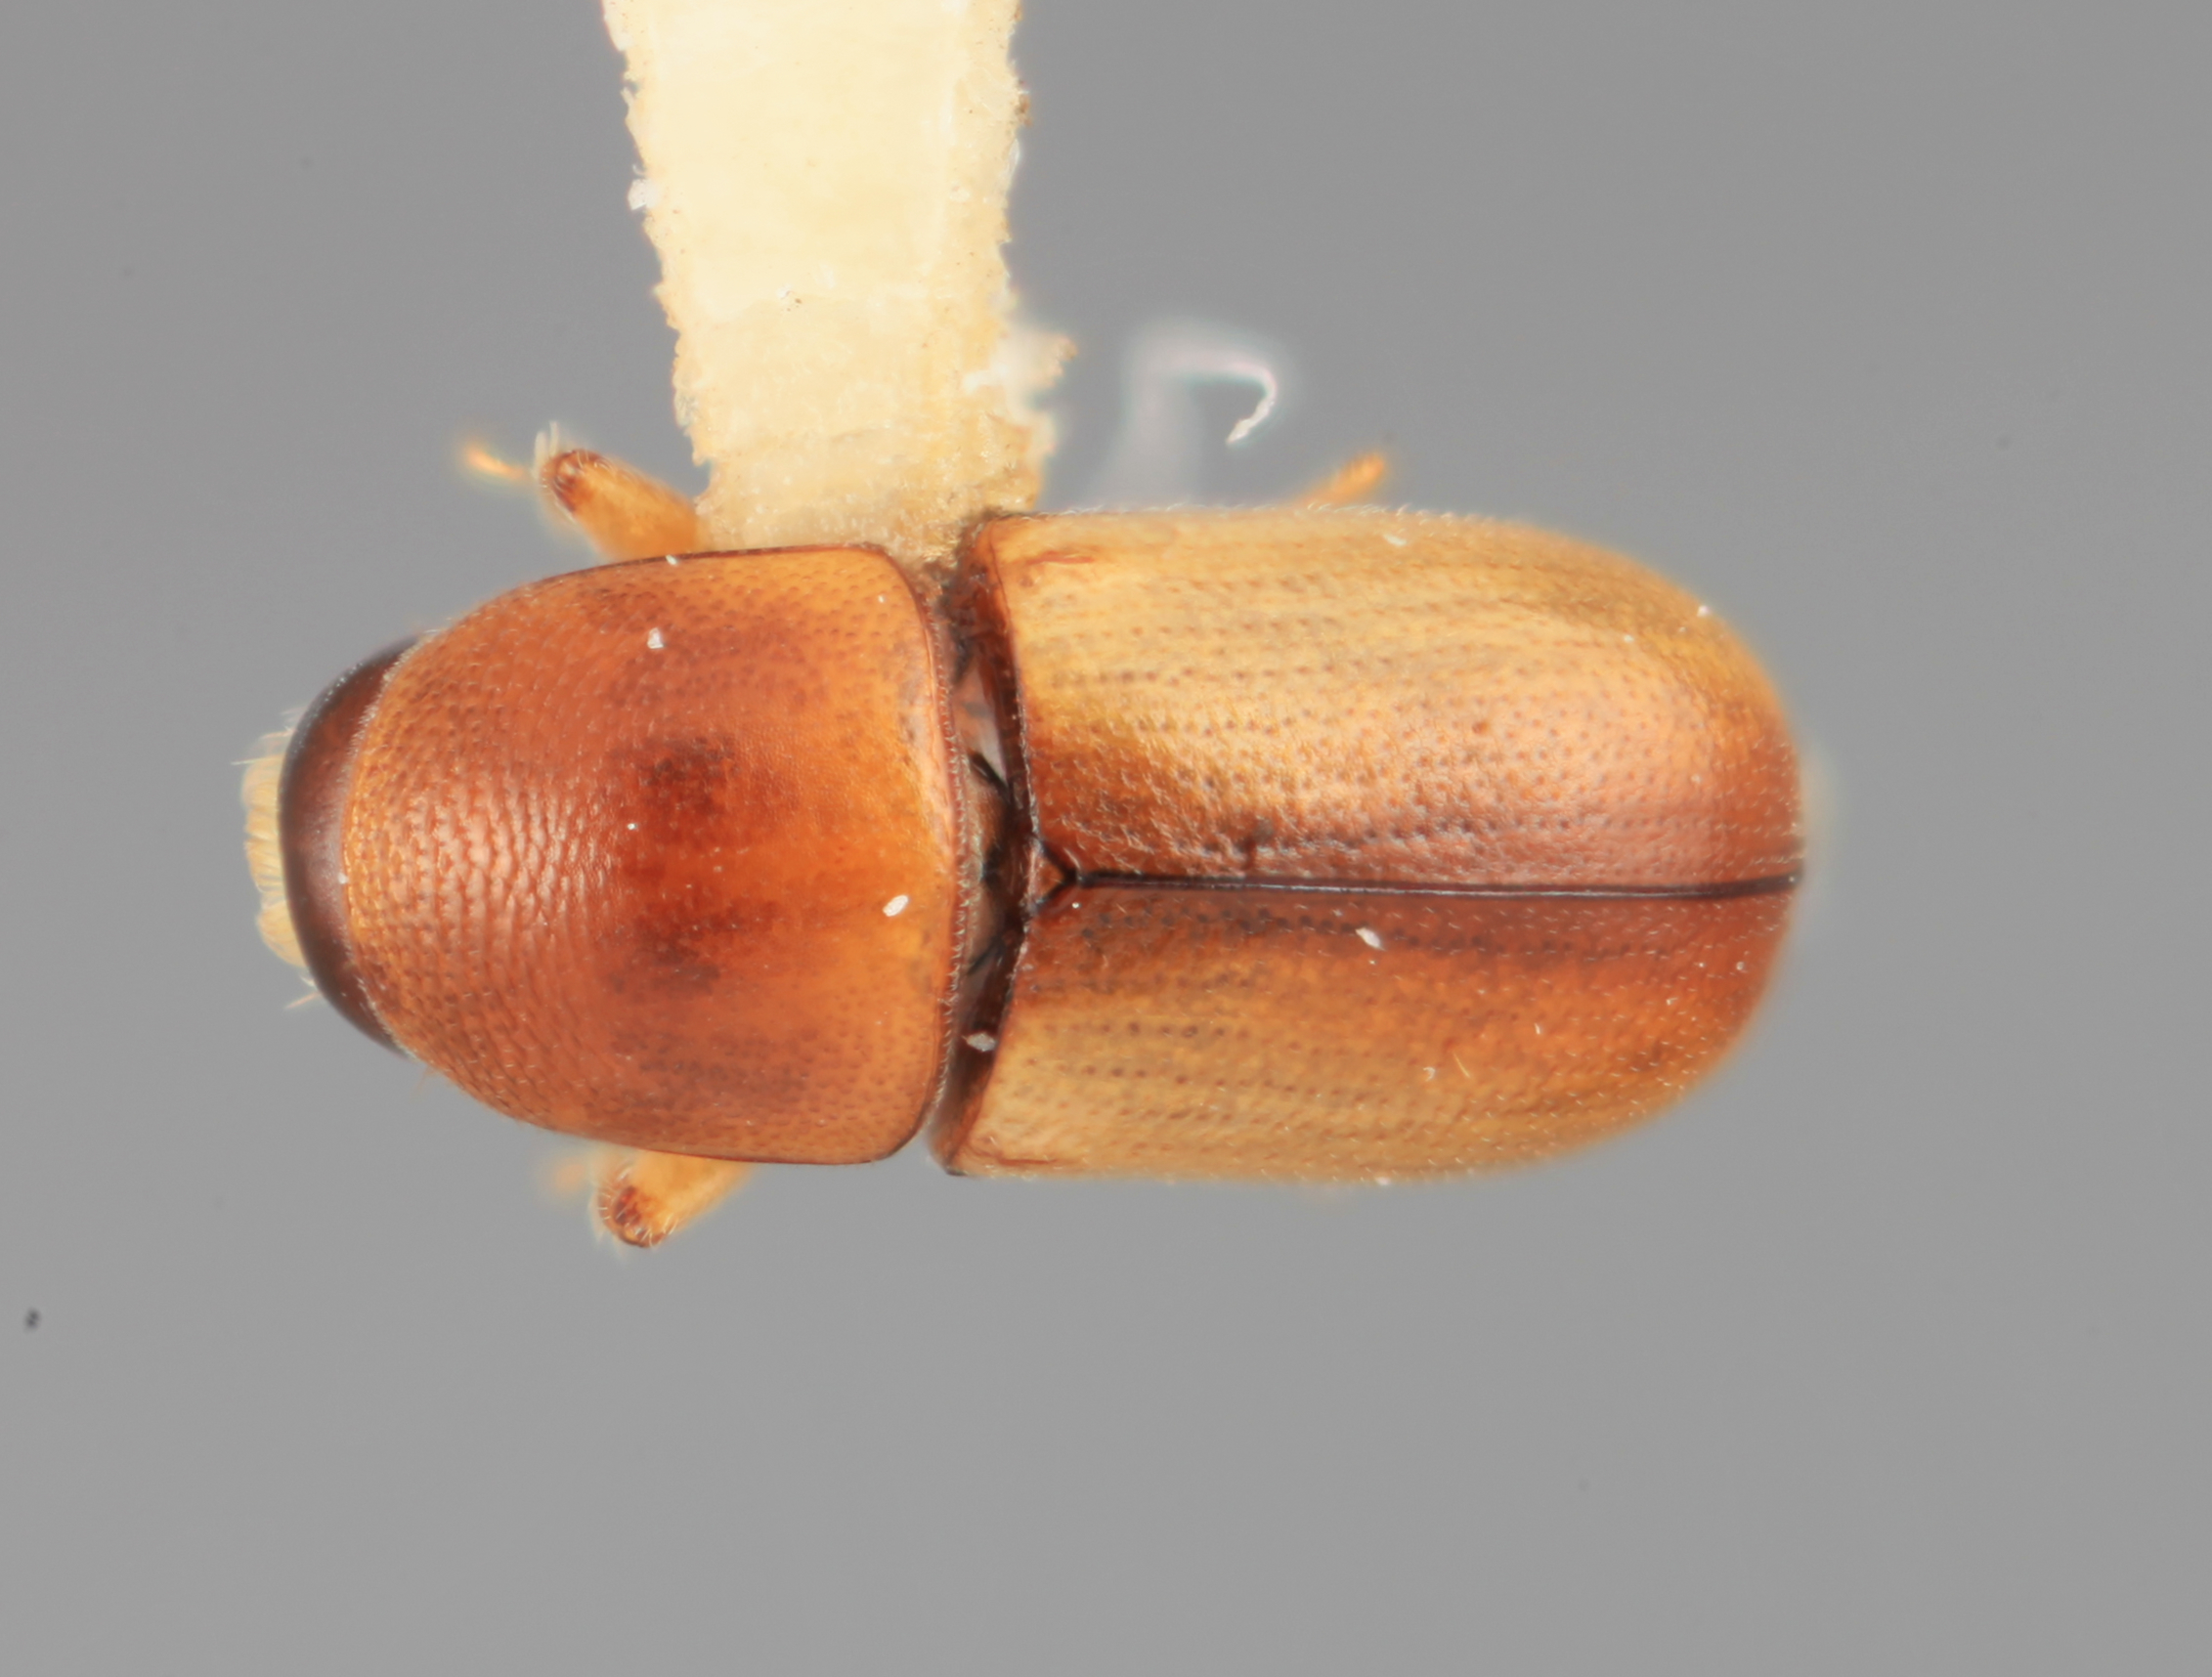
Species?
Scolytodes genialis
